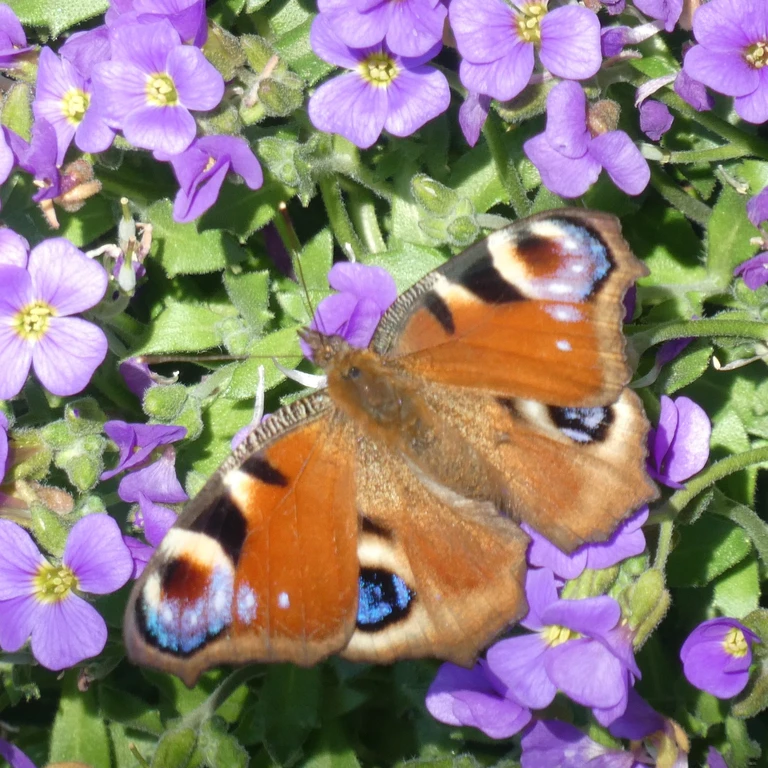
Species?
Aglais io
